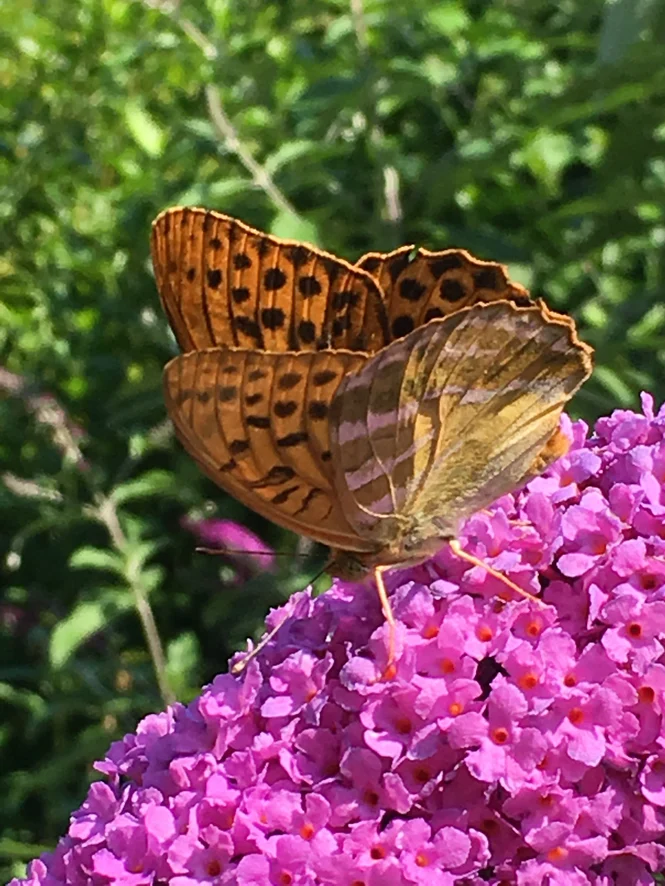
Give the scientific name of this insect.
Argynnis paphia
